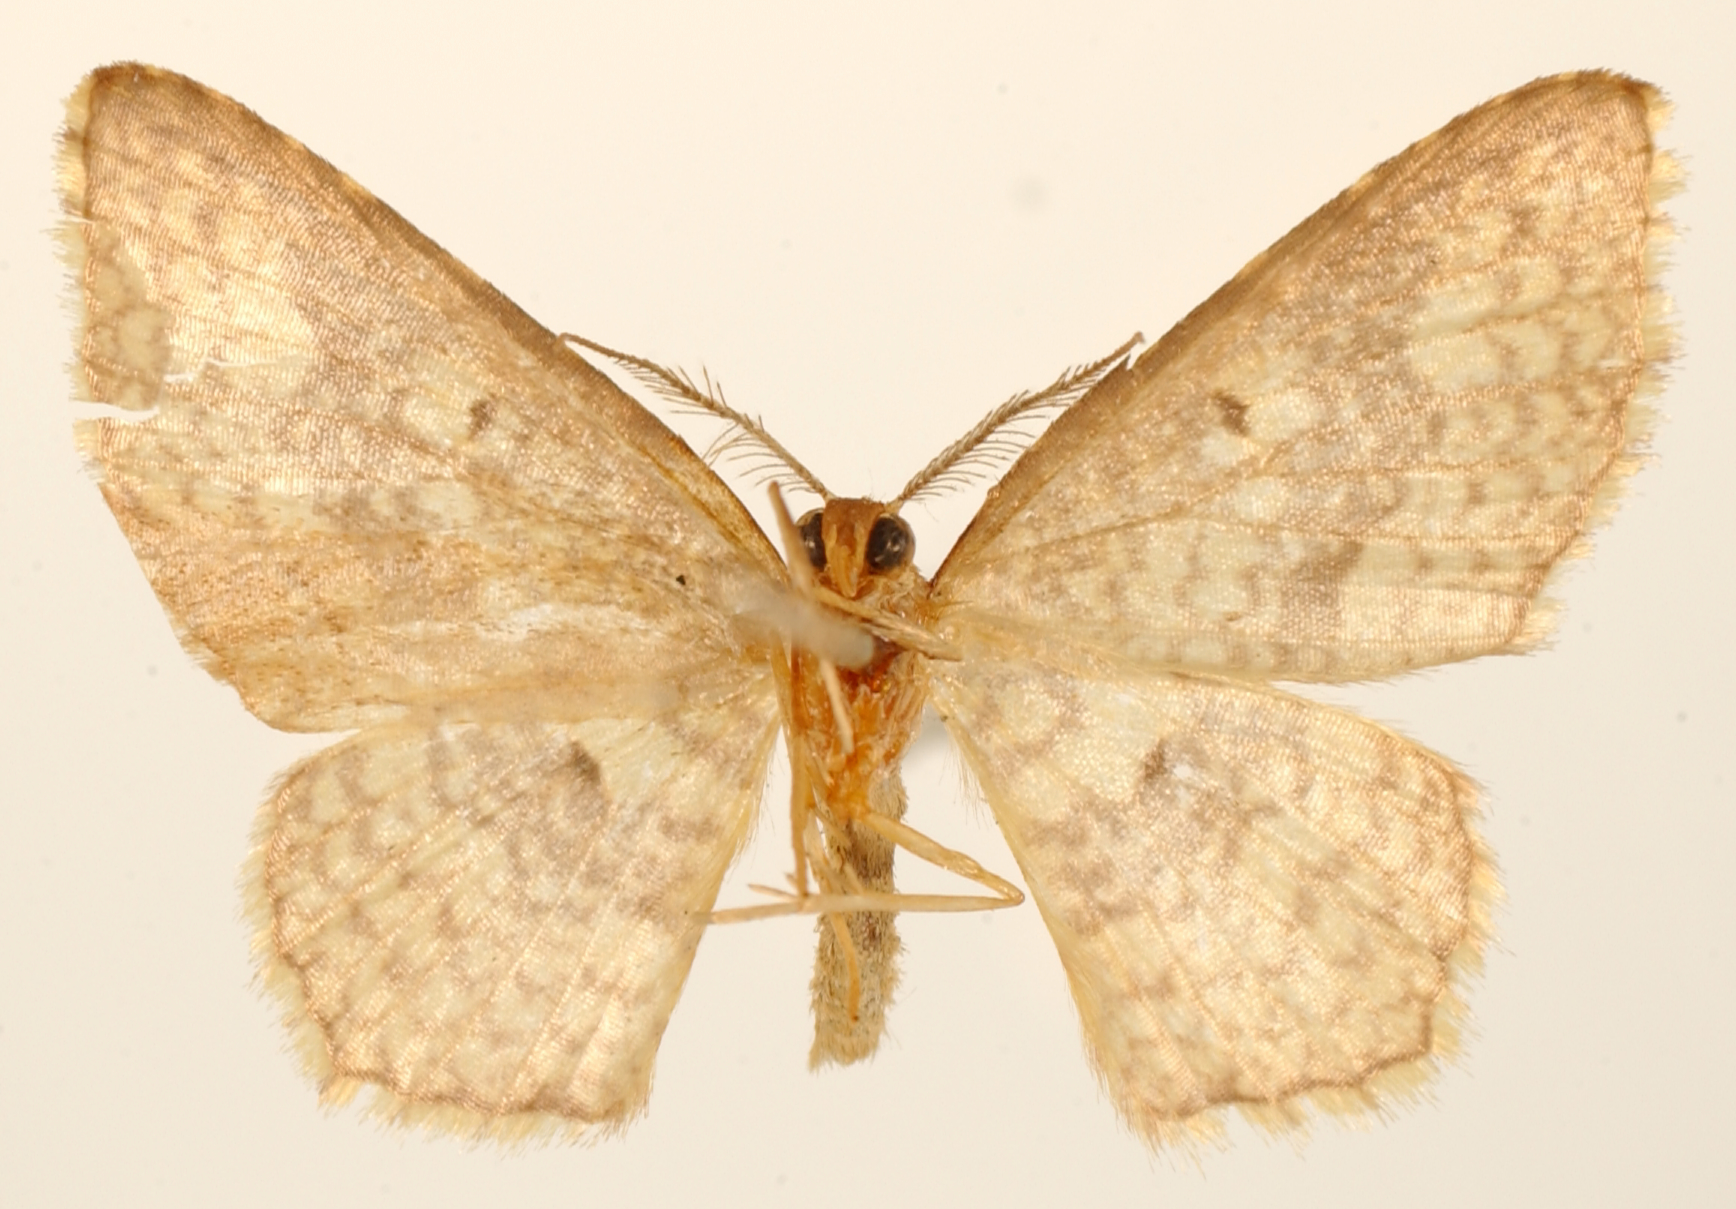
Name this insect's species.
Cambogia reticulata
